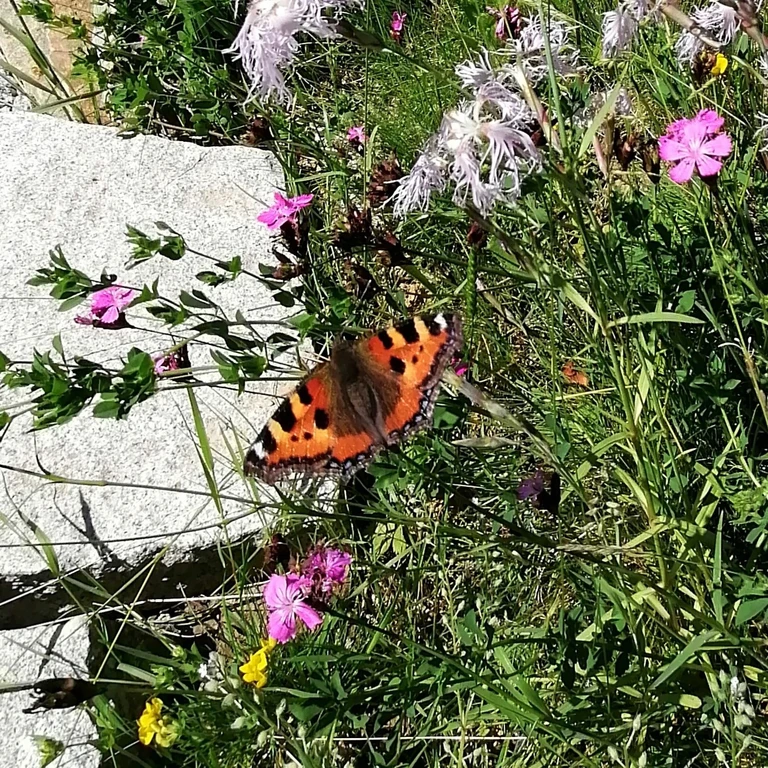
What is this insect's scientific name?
Aglais urticae
